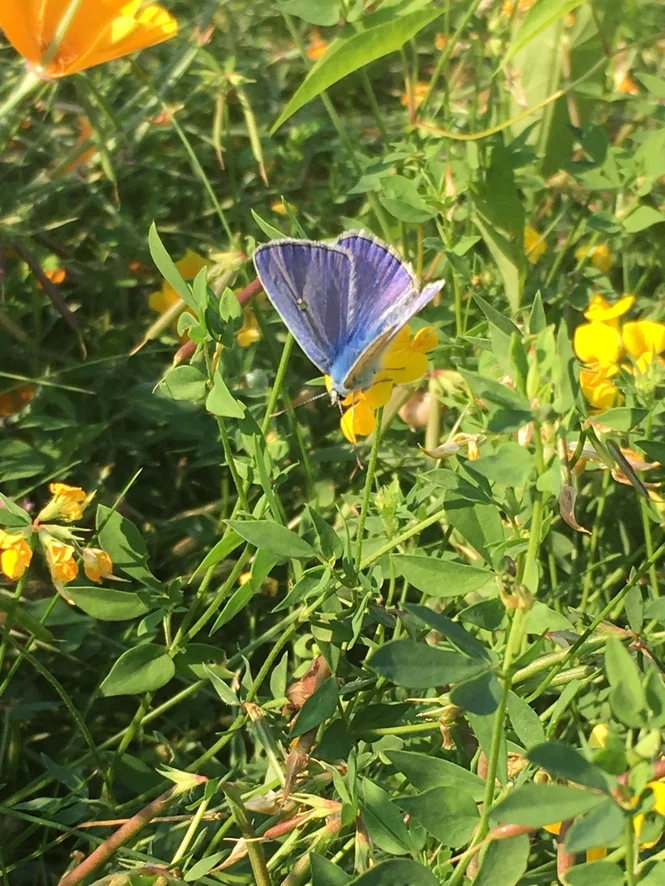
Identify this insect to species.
Polyommatus icarus
